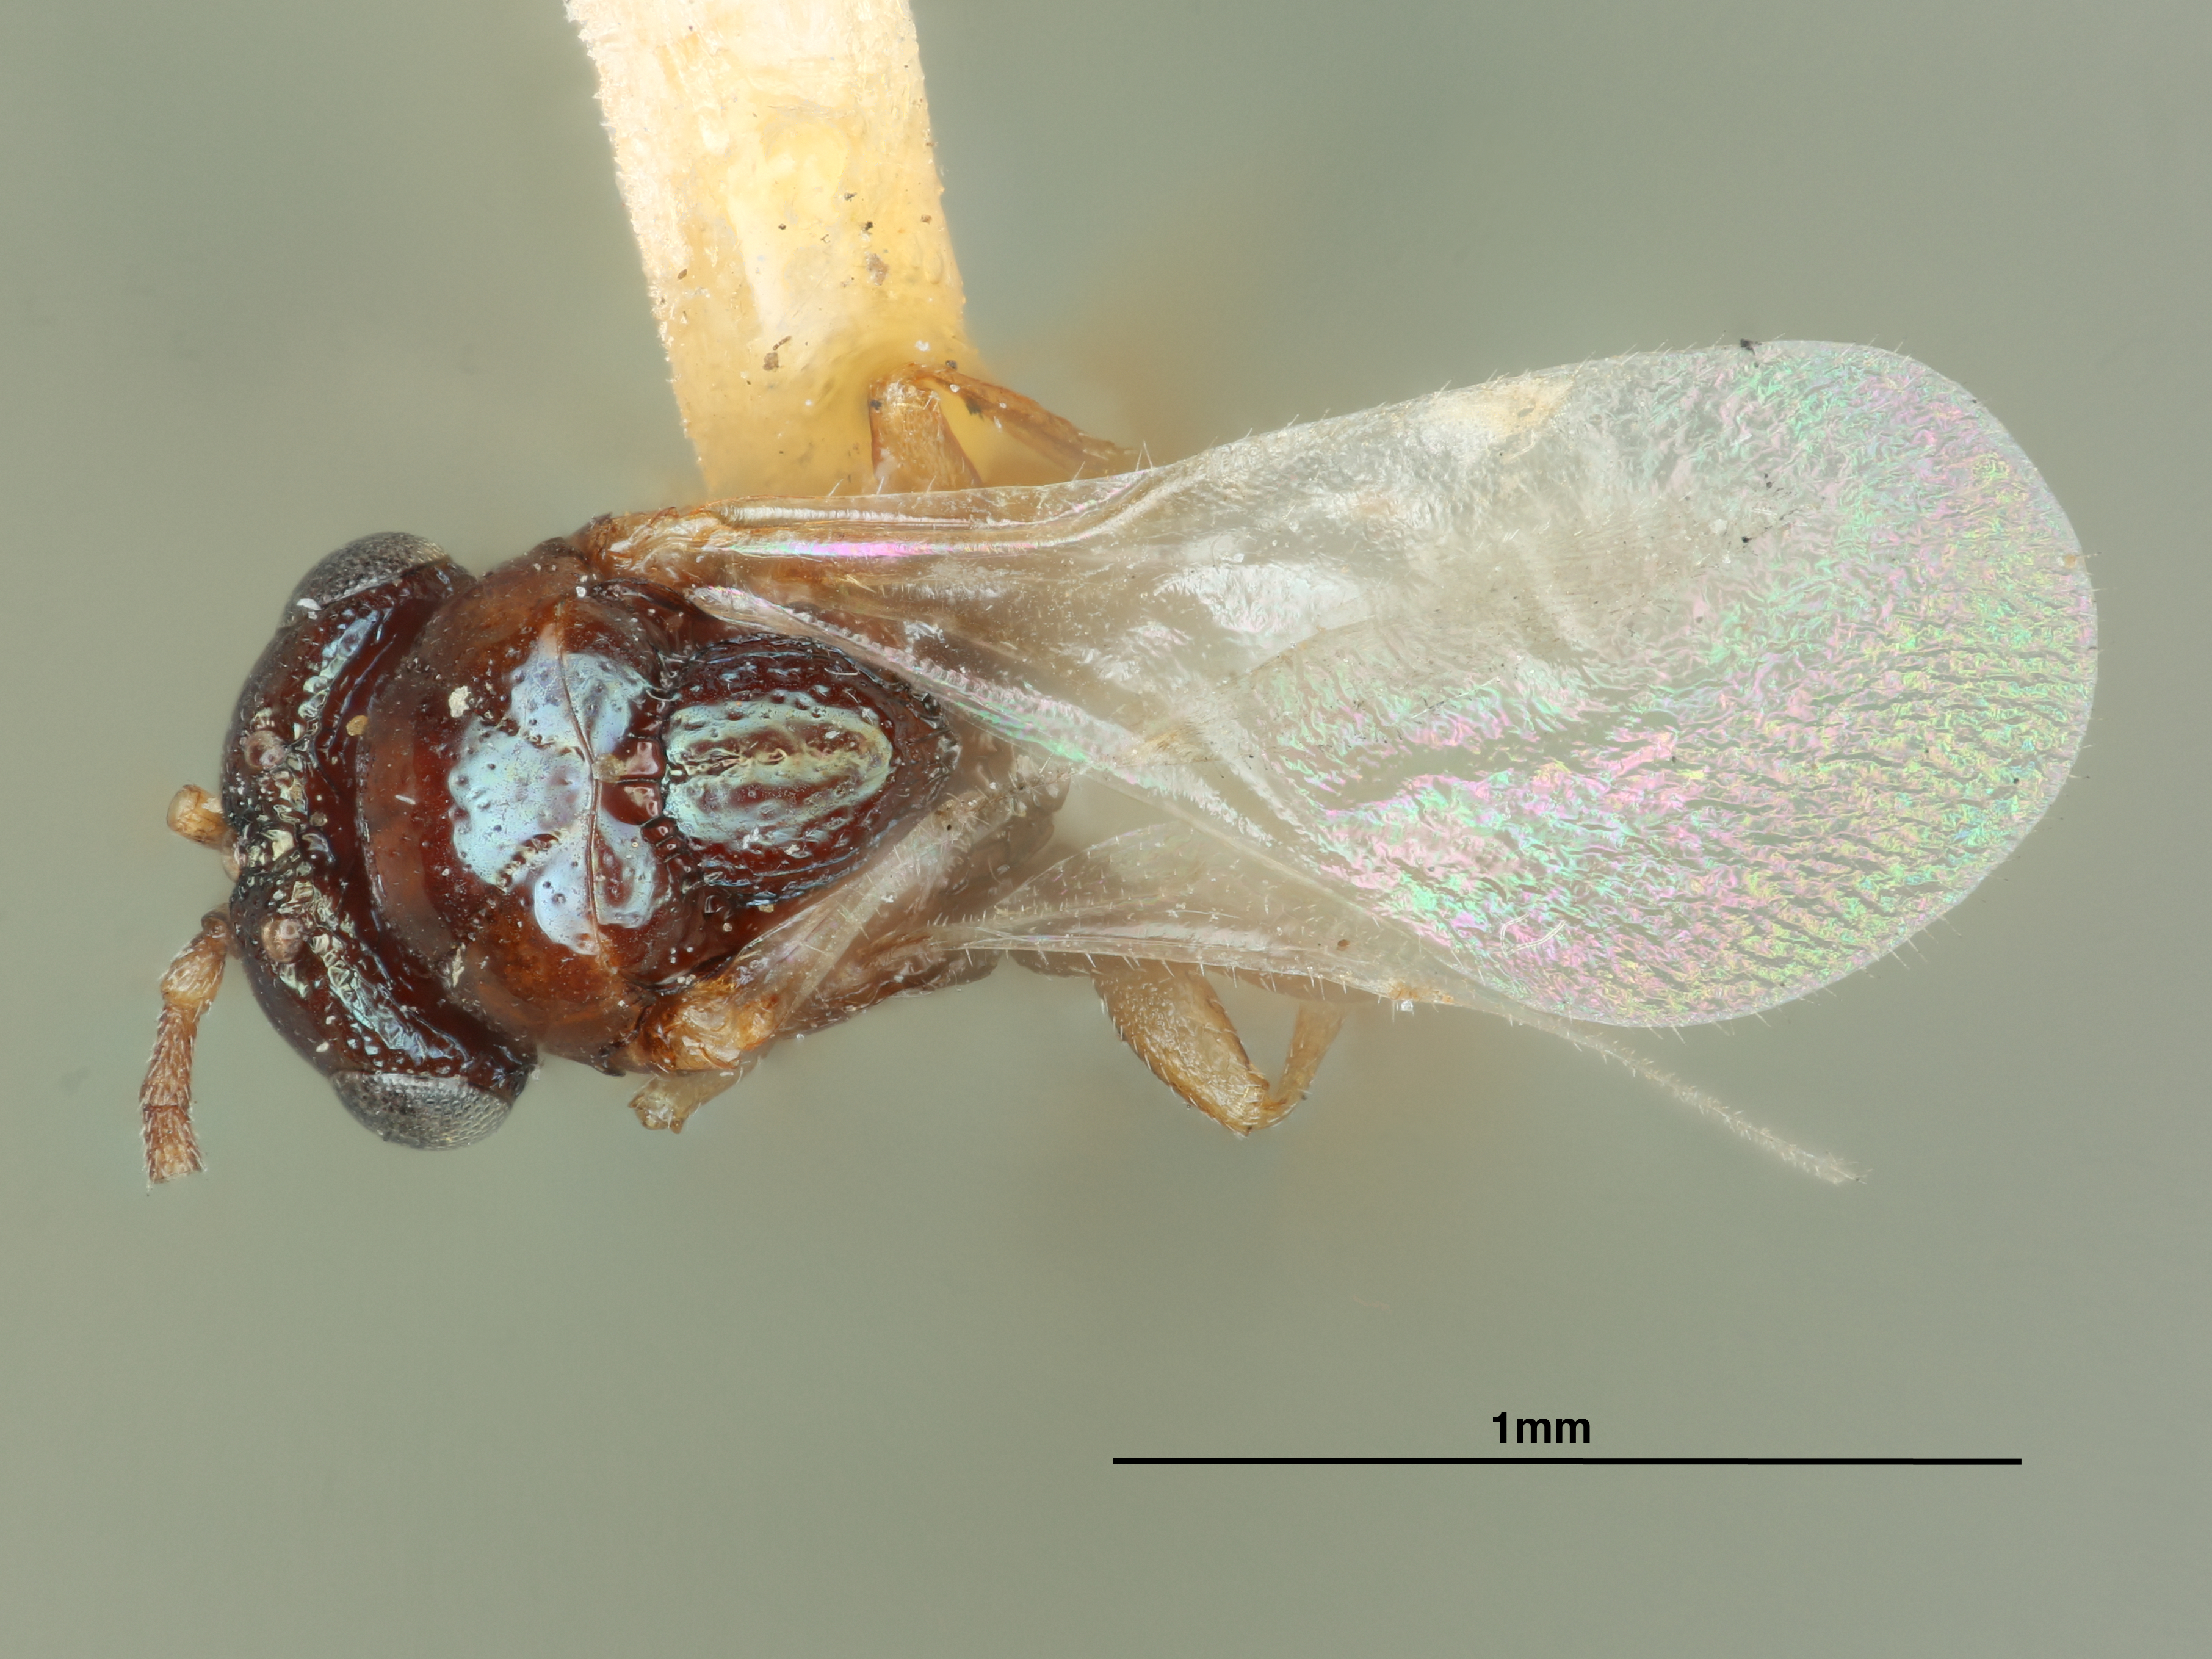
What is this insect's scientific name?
Metagea schwarzii
